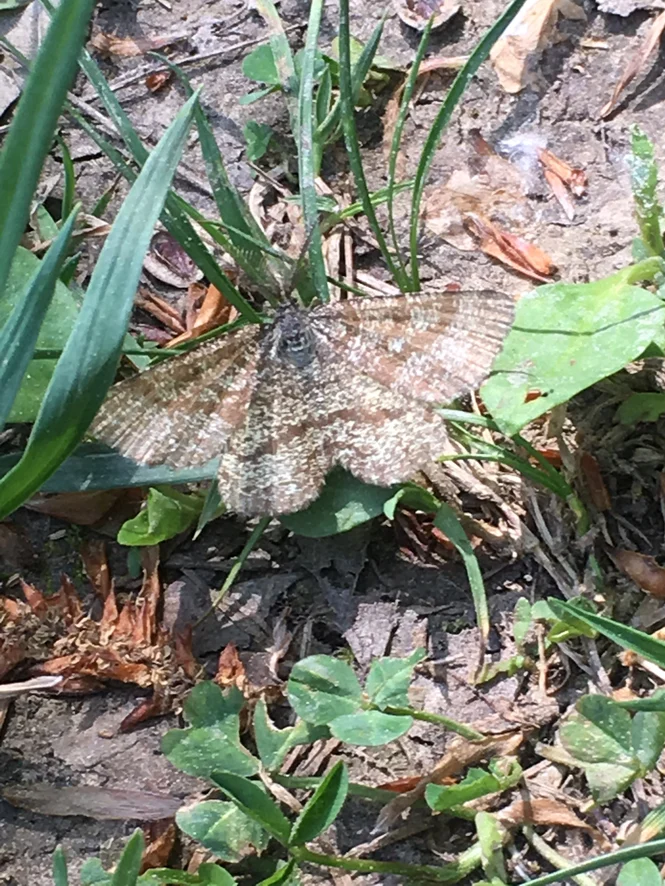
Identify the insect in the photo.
Ematurga atomaria
